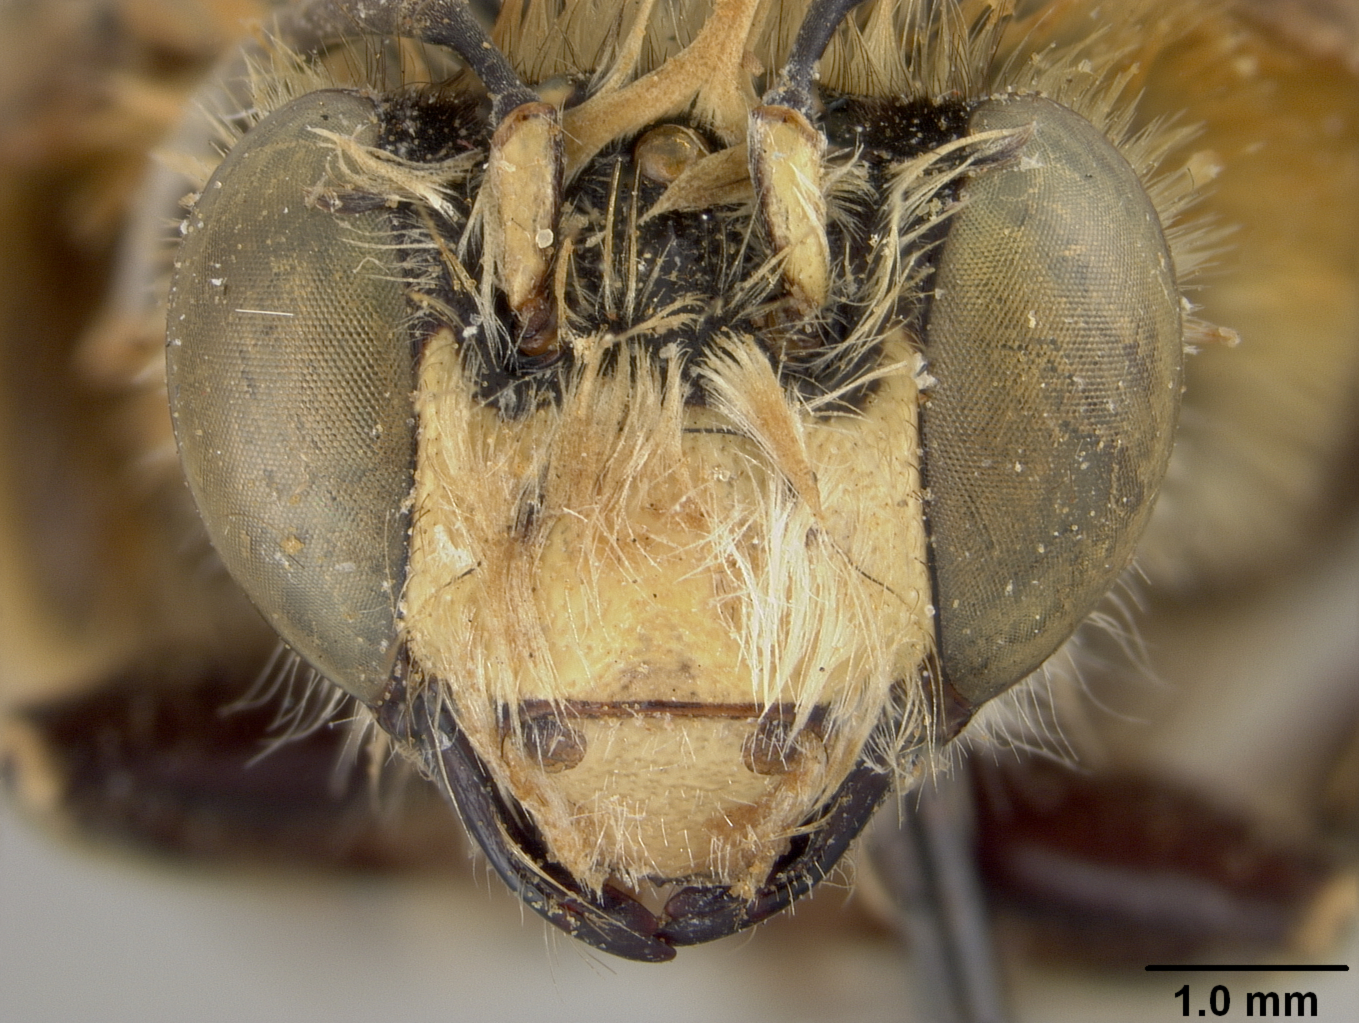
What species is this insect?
Anthophora retusiformis
